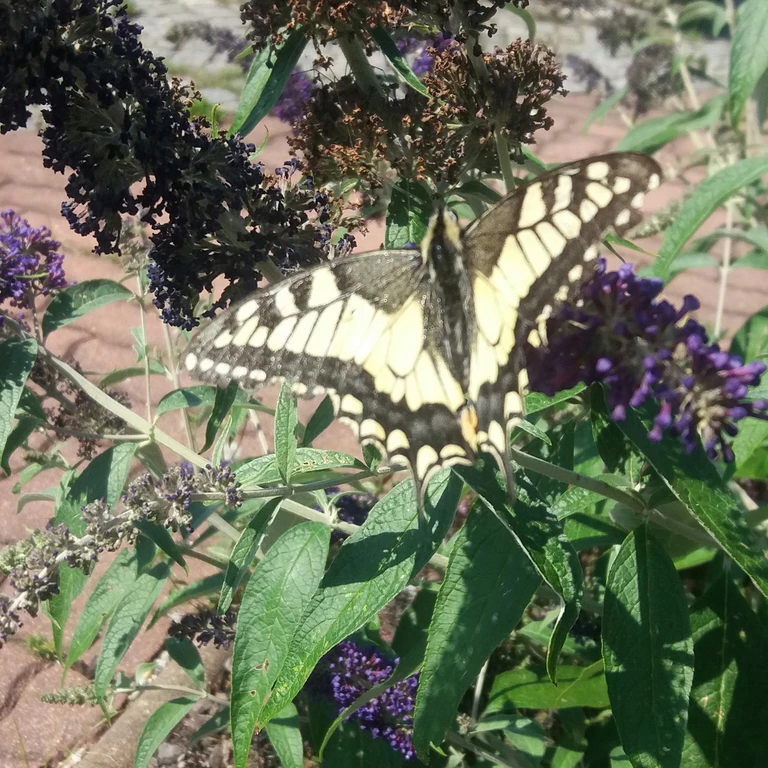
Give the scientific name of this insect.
Papilio machaon
